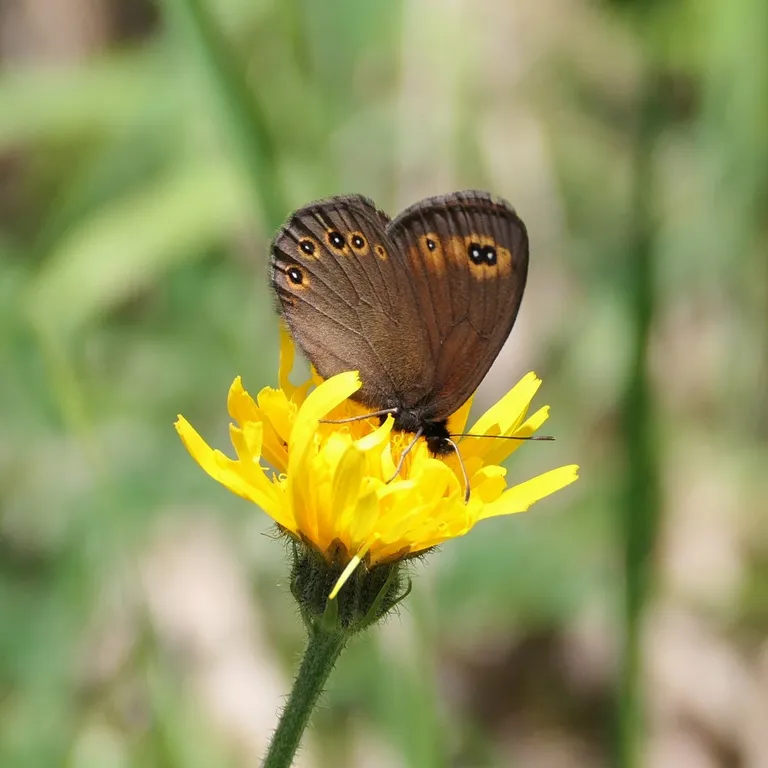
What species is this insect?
Erebia medusa
